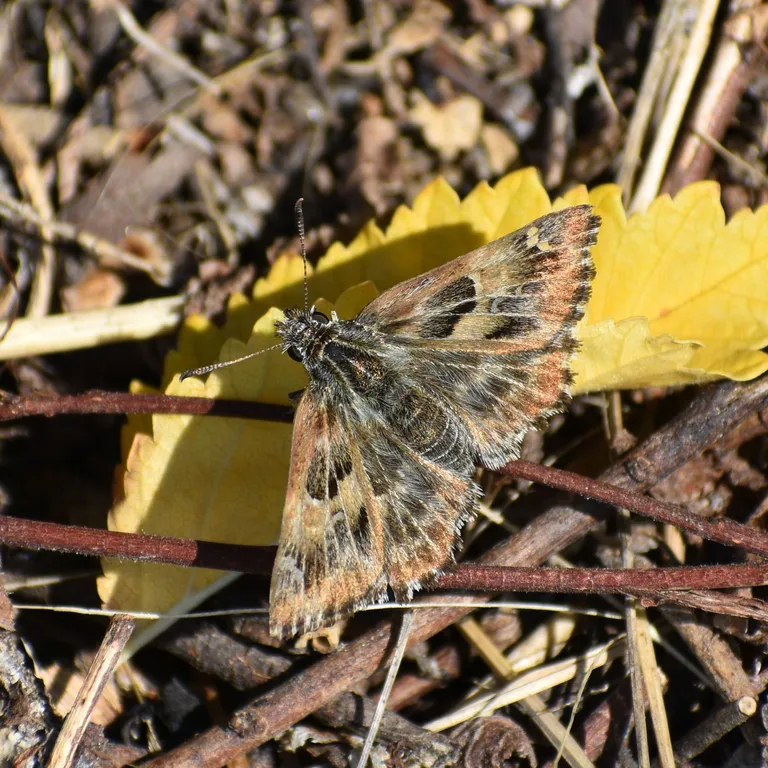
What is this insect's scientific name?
Carcharodus alceae
